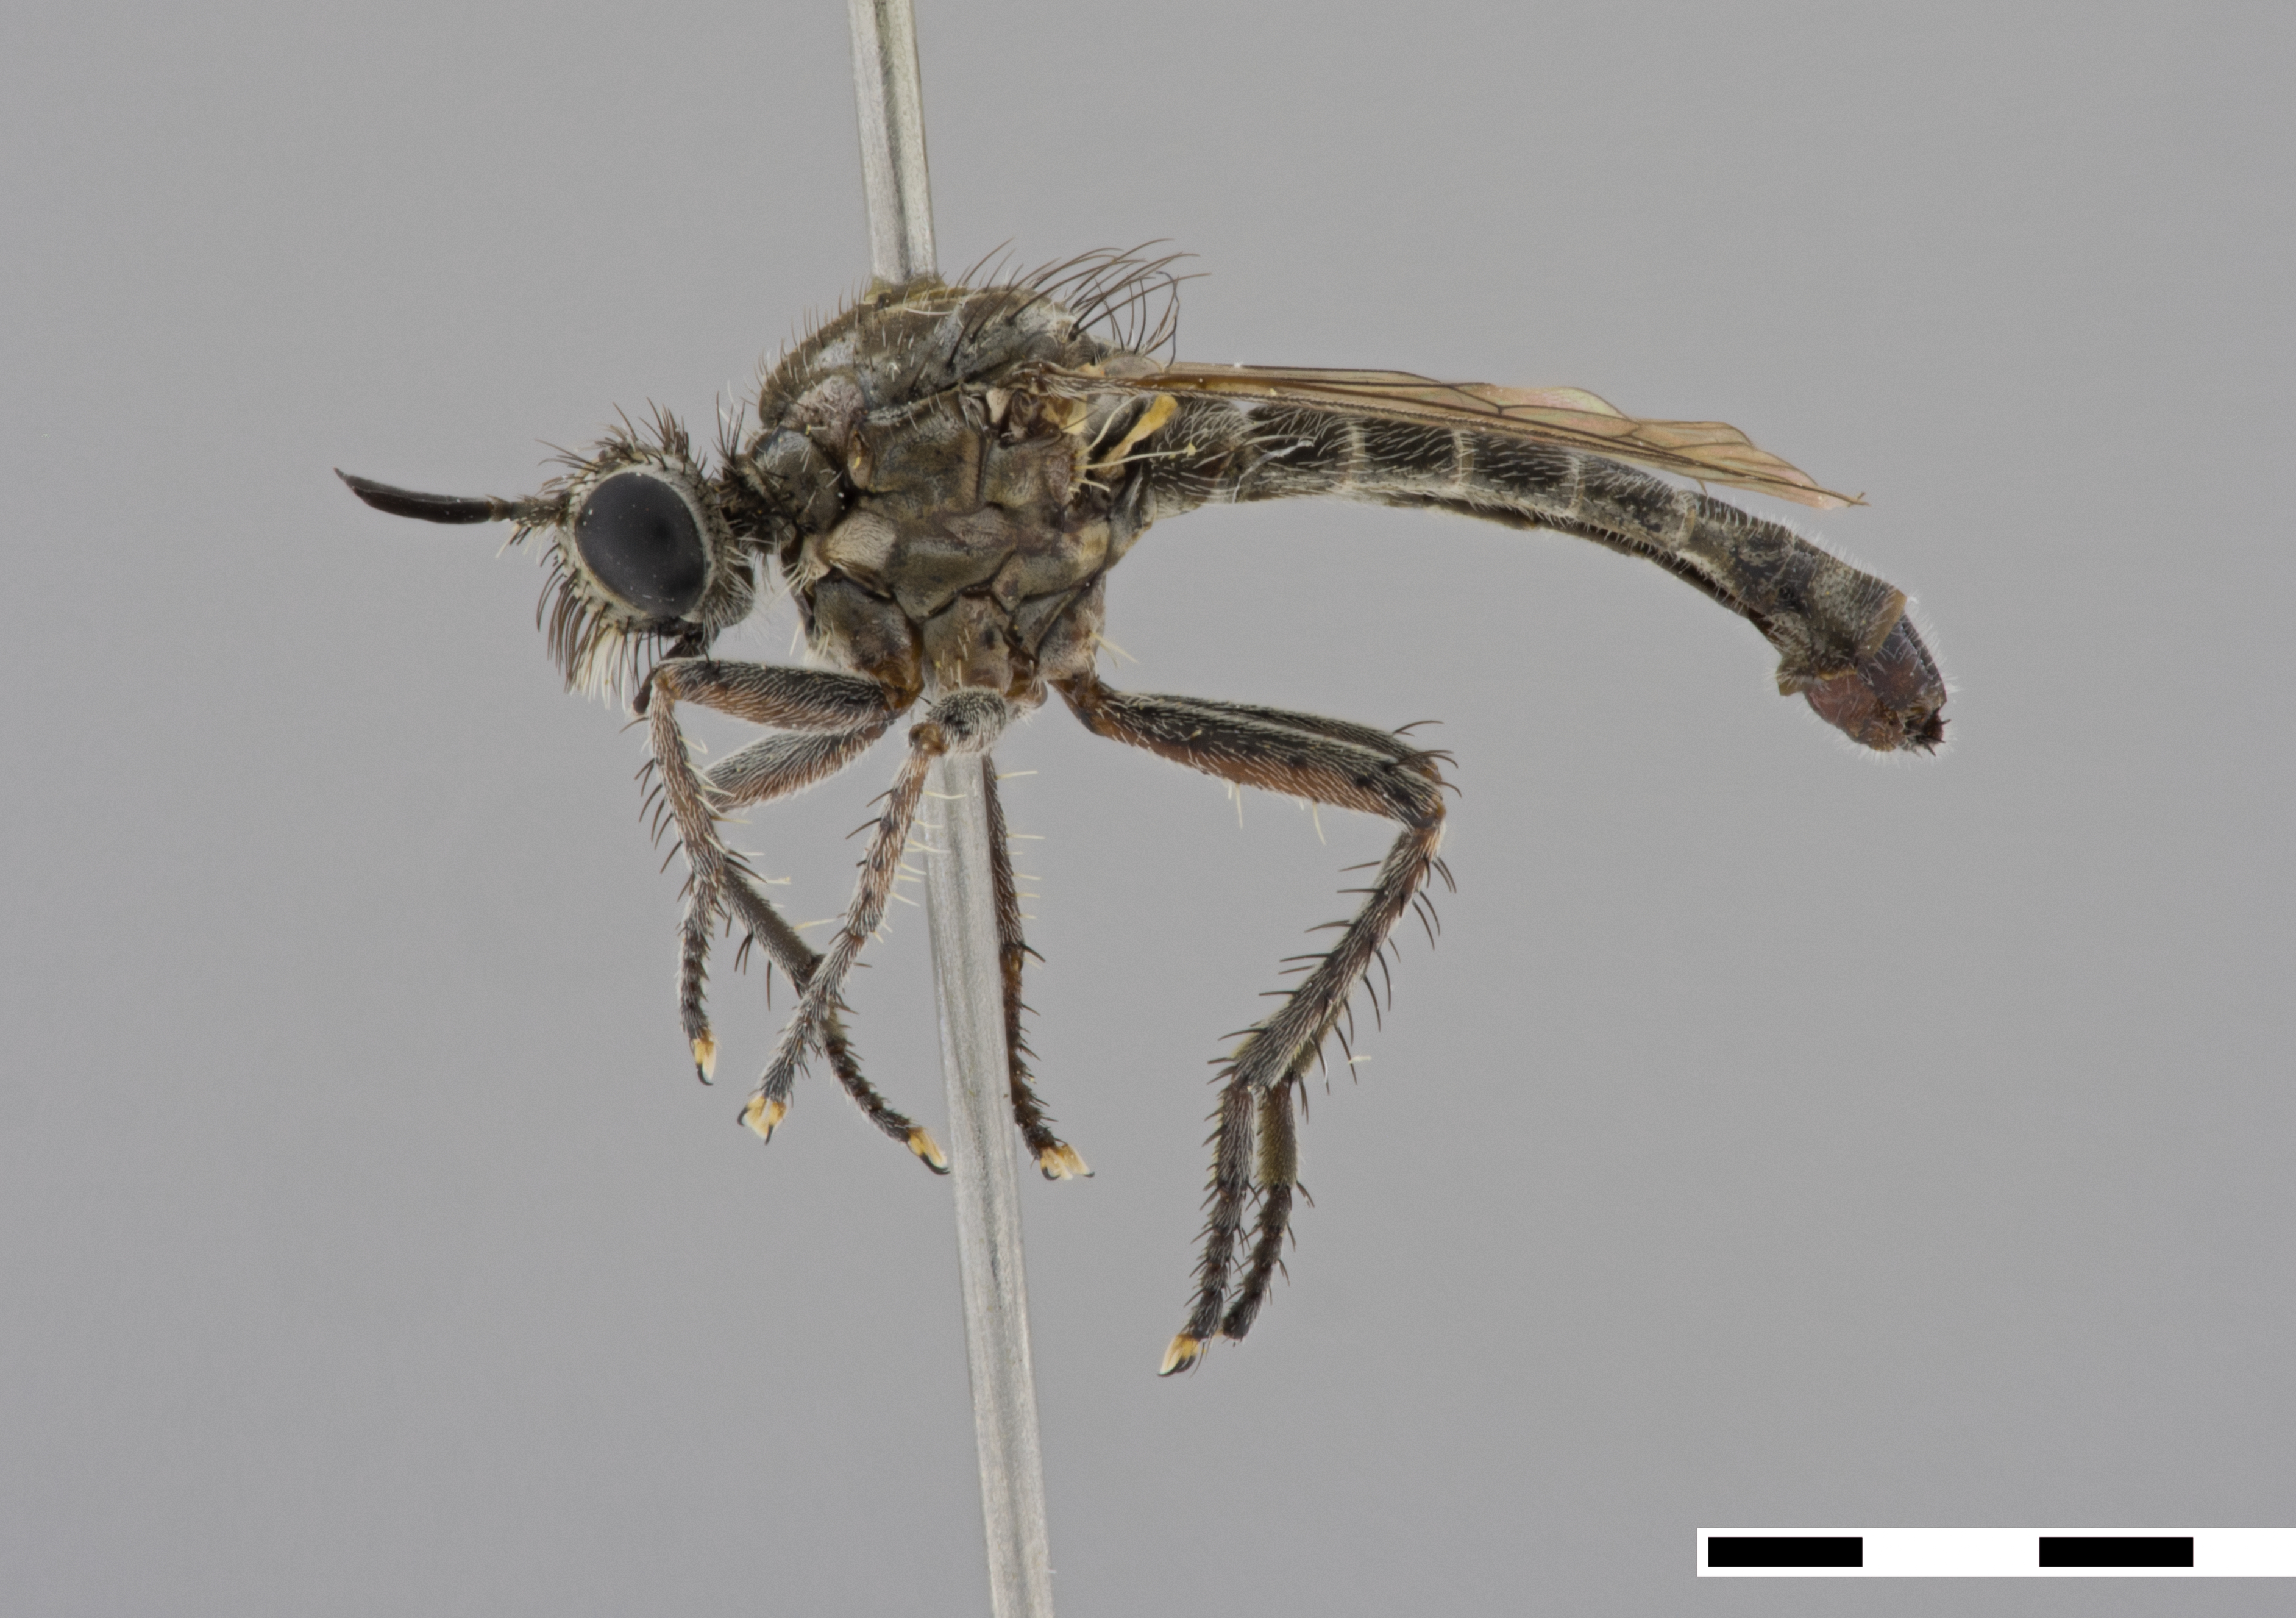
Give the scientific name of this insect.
Corymyia antimelas
